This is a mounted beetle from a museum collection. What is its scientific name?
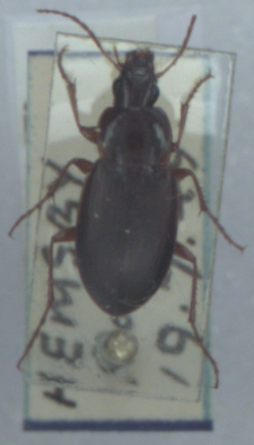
Calathus mollis
